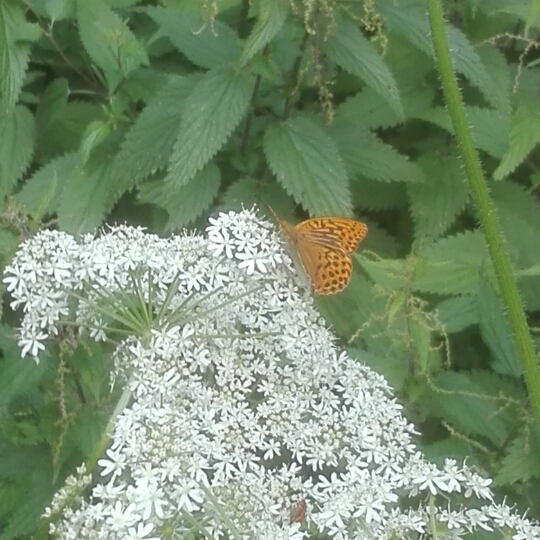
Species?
Argynnis paphia
